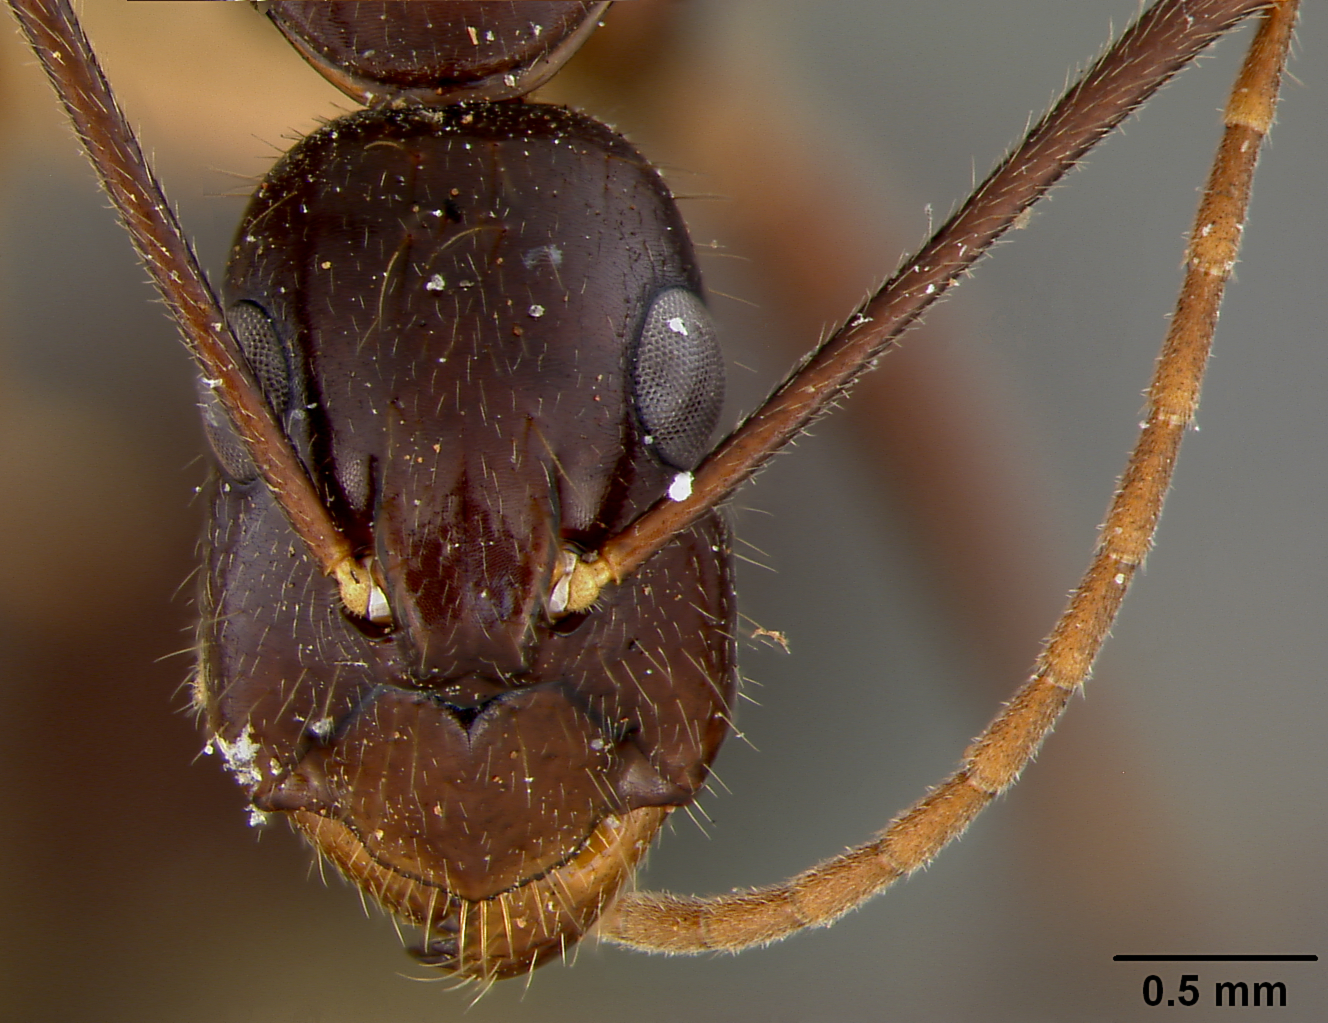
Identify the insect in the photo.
Camponotus maculatus
